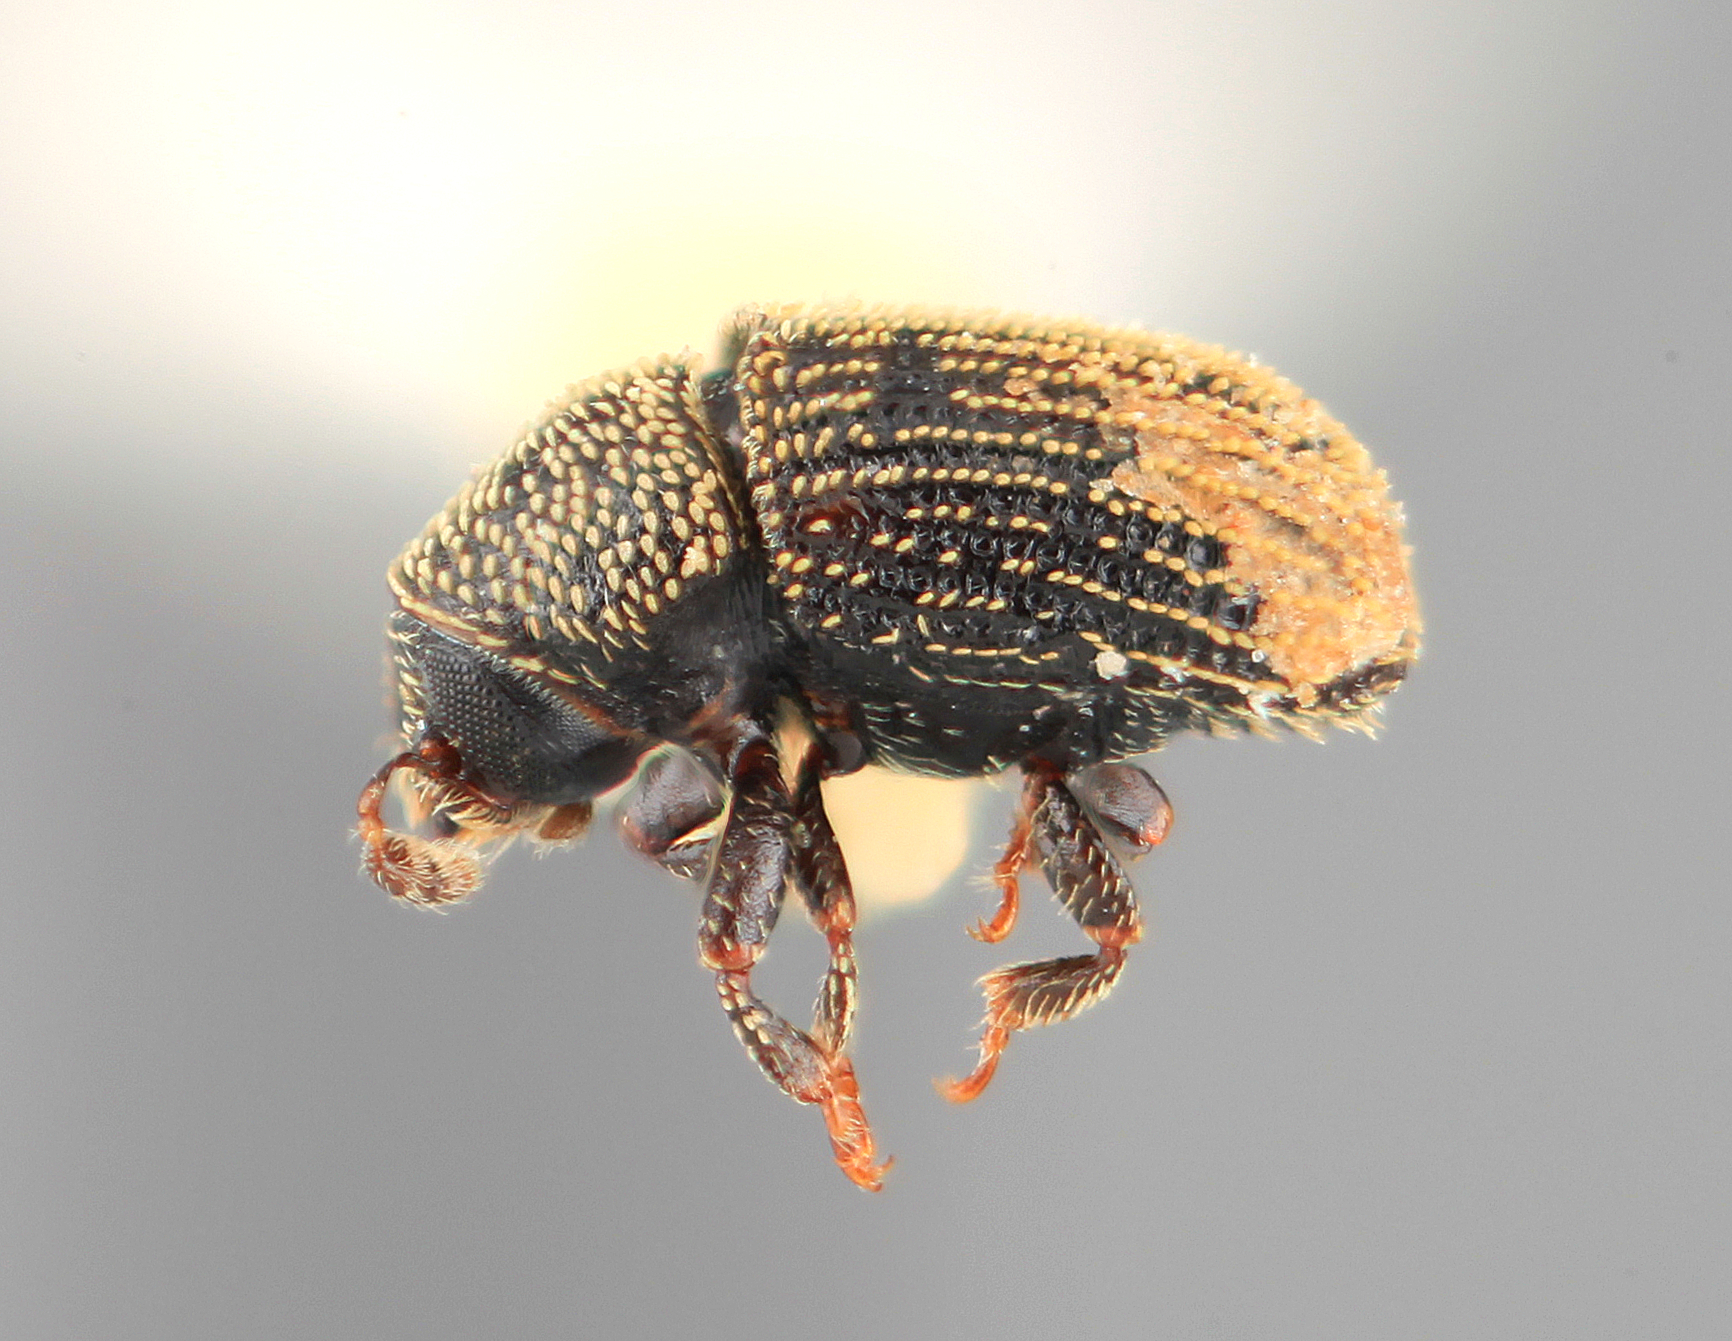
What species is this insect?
Phloeotribus squamatus
